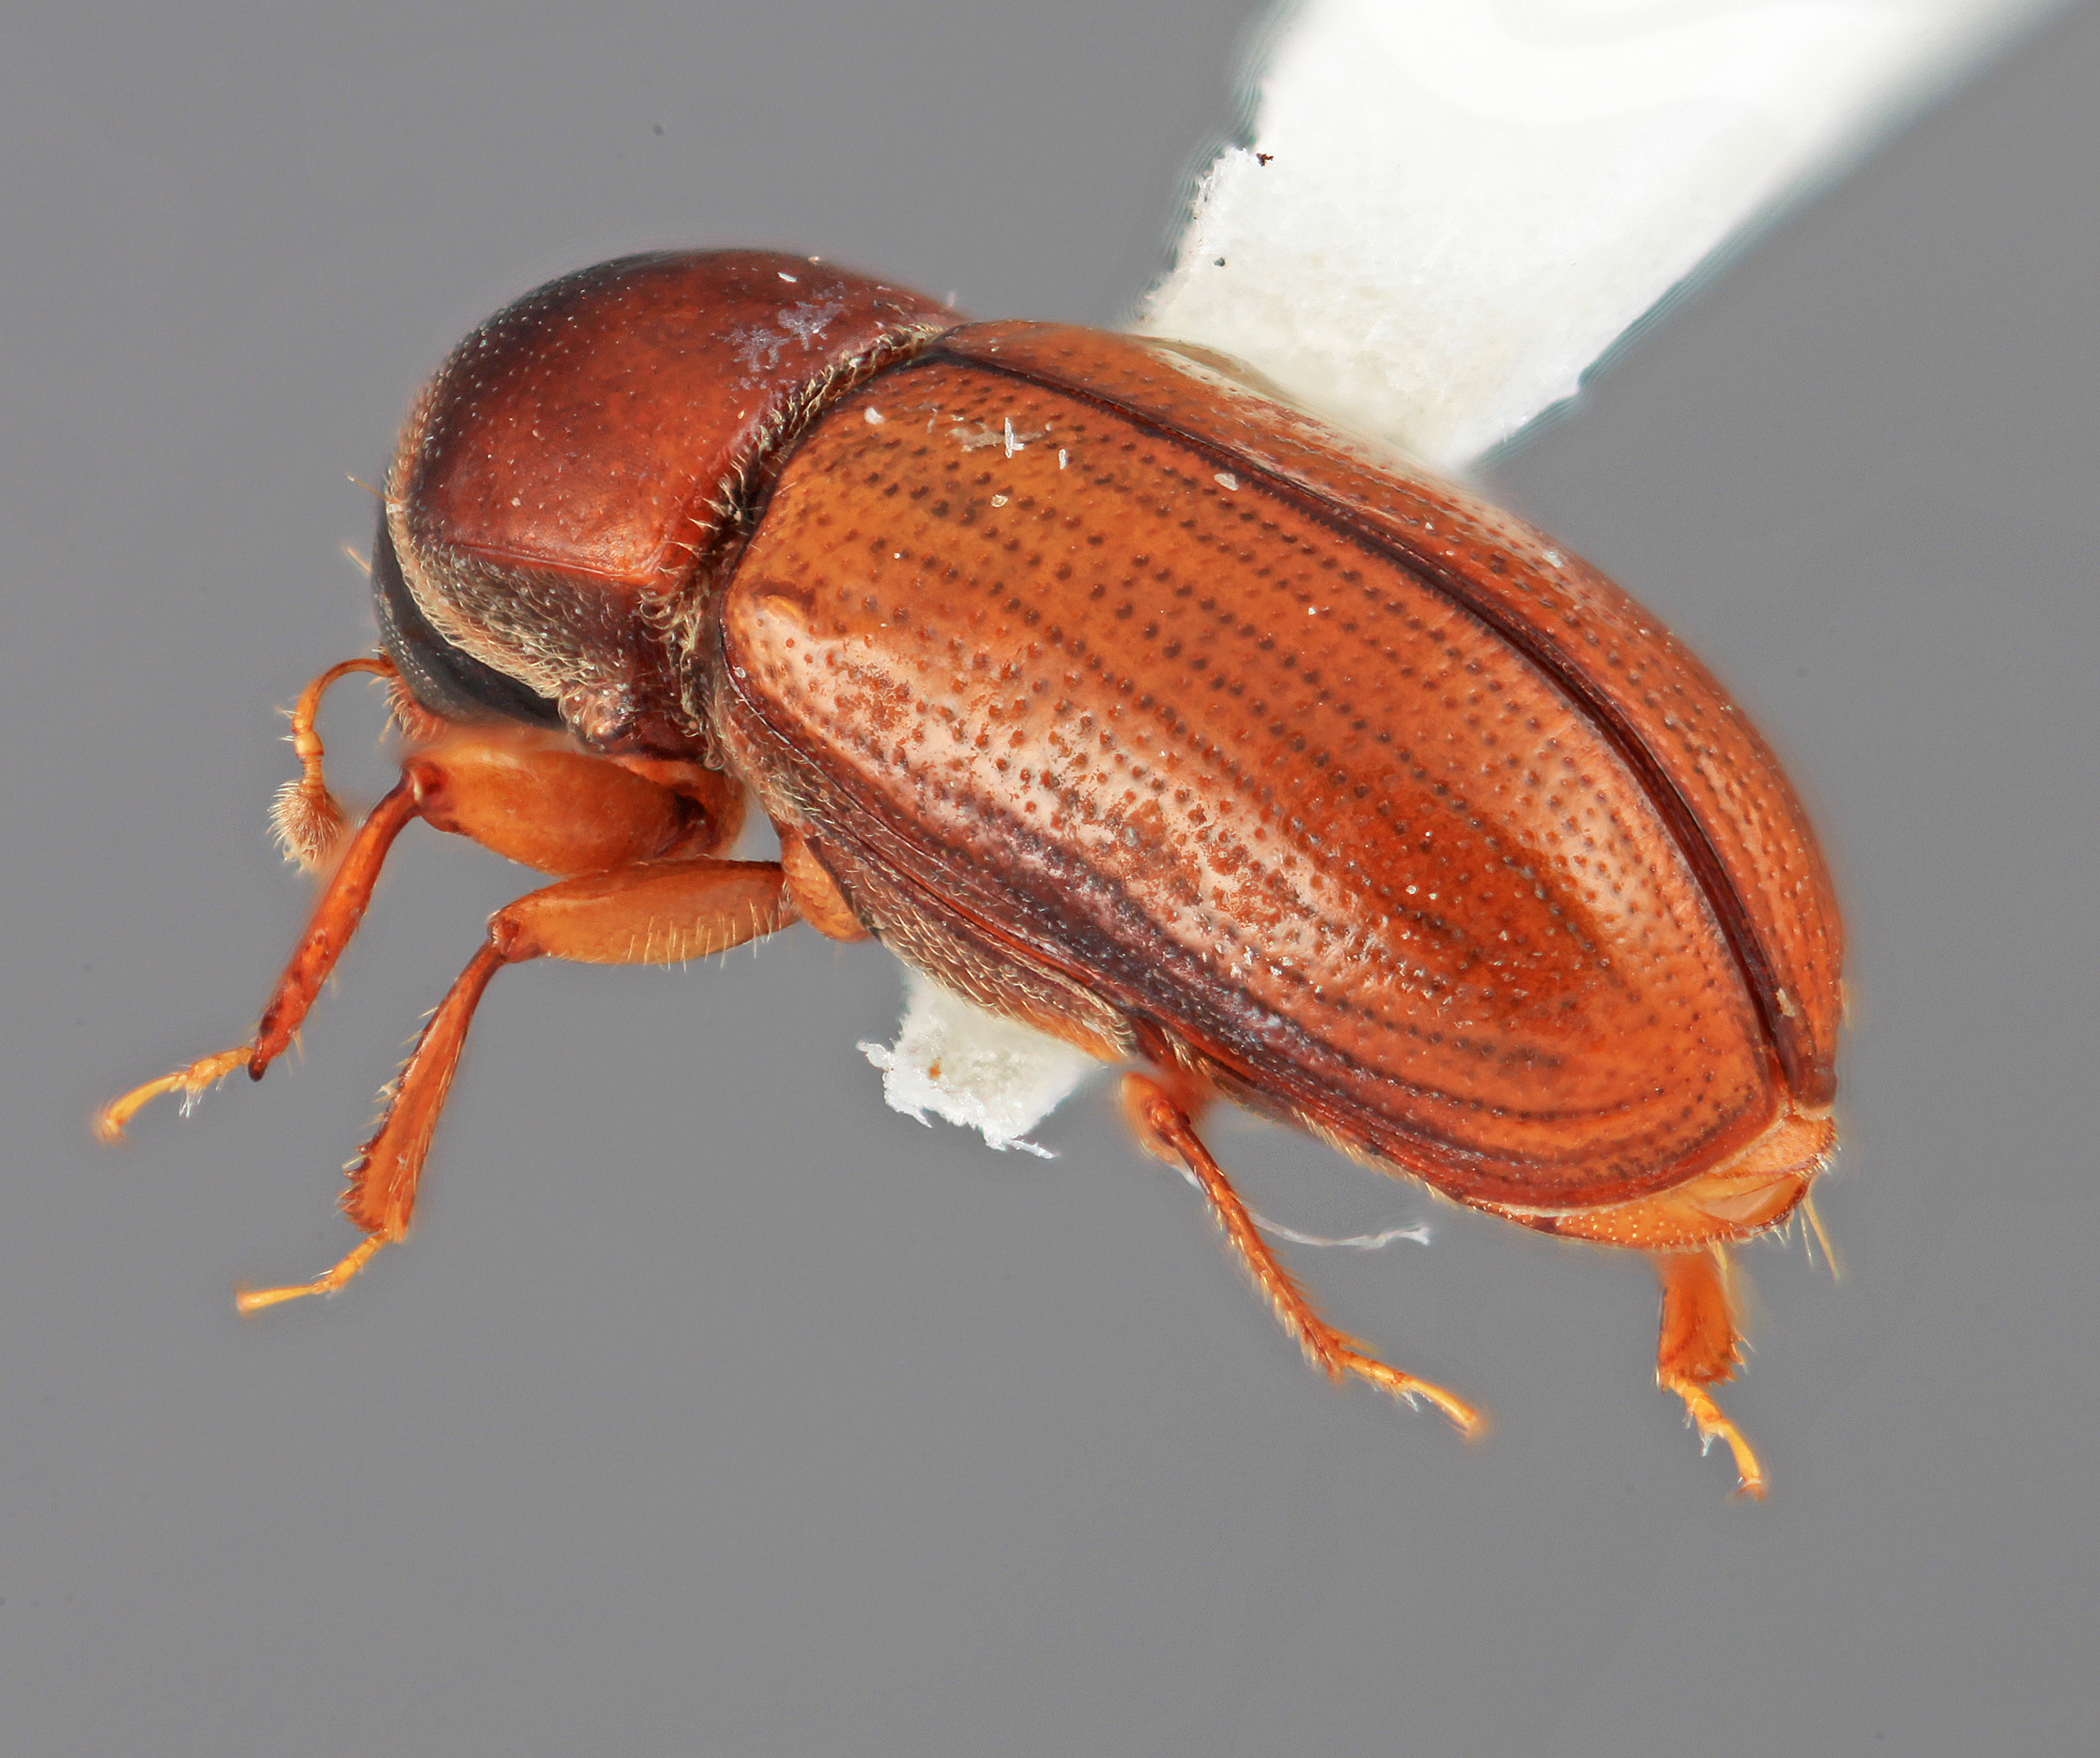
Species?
Scolytodes serenus
